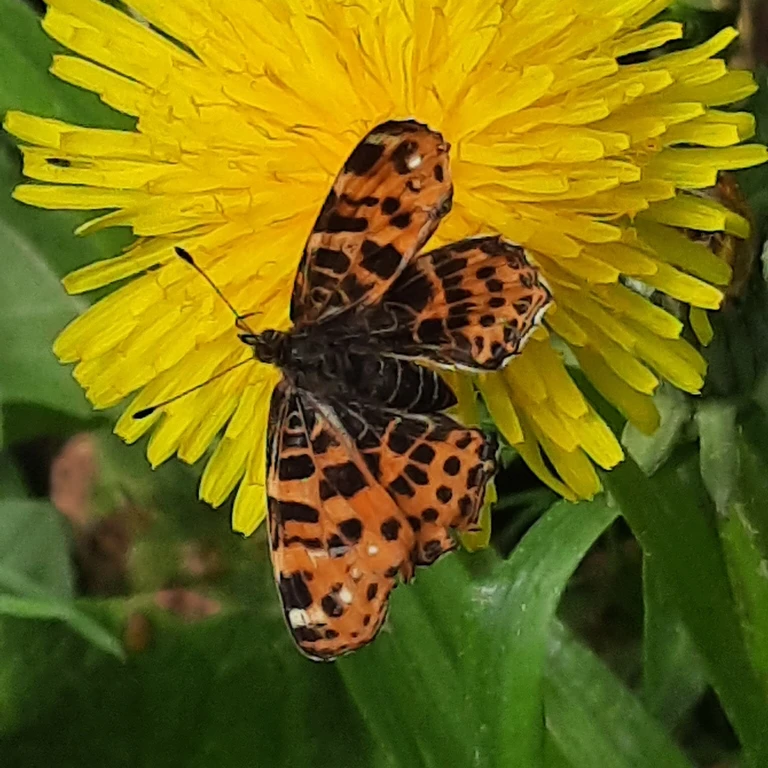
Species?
Araschnia levana
